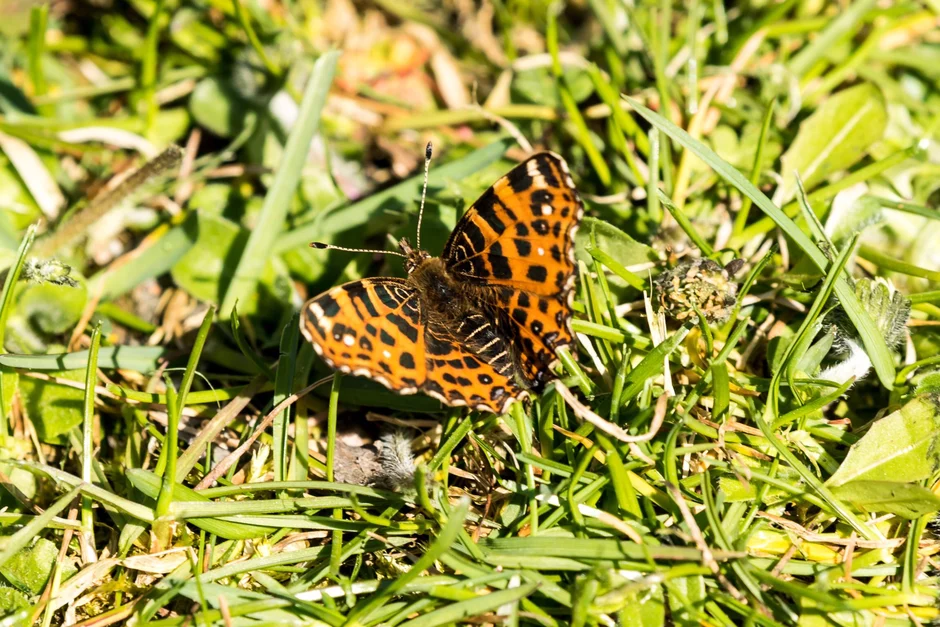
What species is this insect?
Araschnia levana
